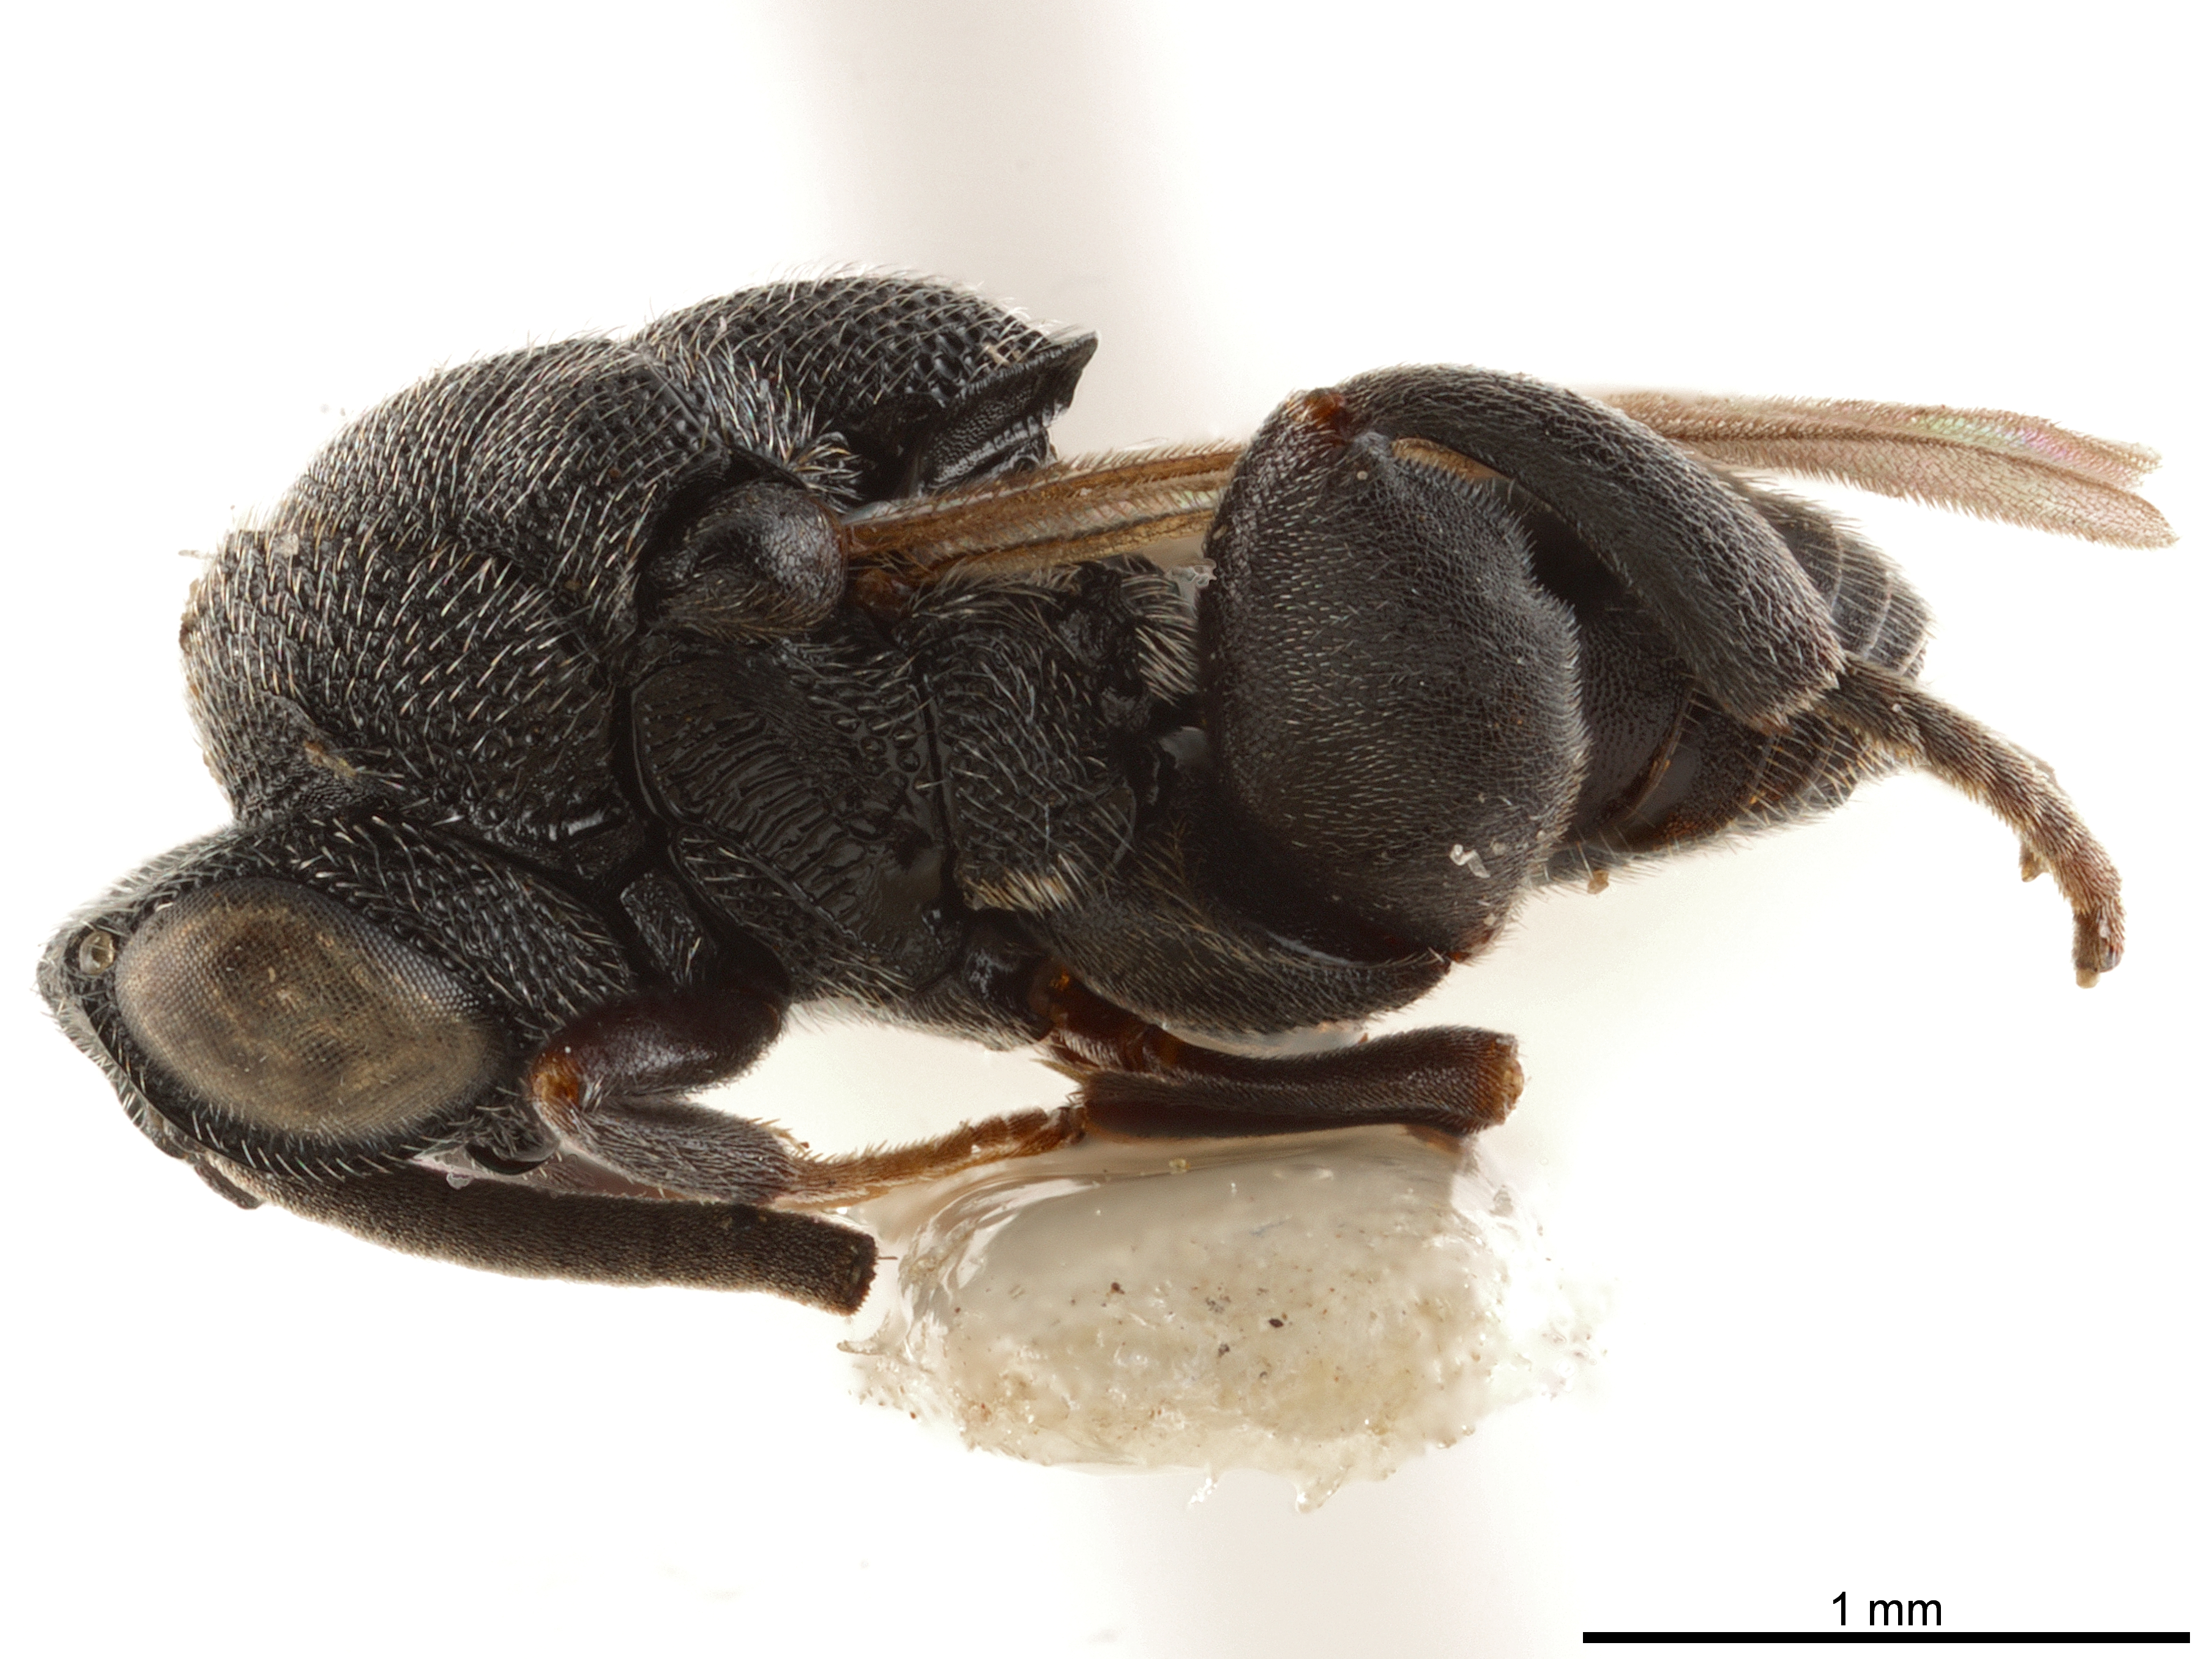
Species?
Kriechbaumerella rufimanus
